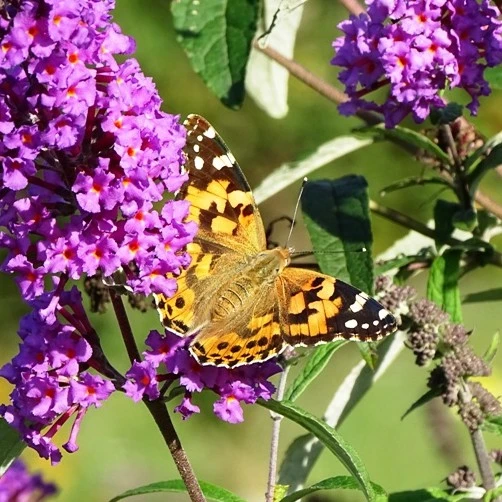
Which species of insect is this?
Vanessa cardui
